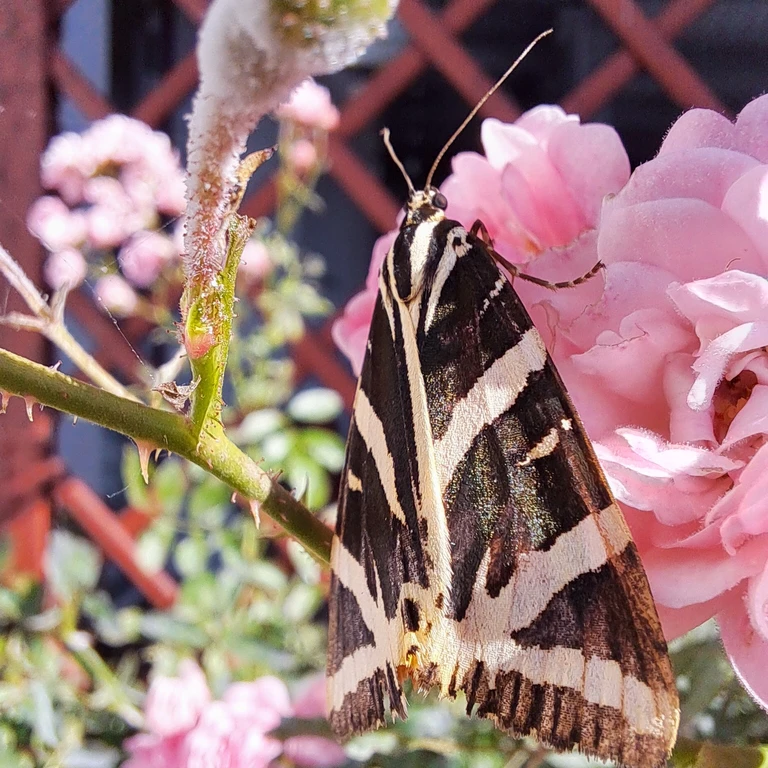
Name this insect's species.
Euplagia quadripunctaria
